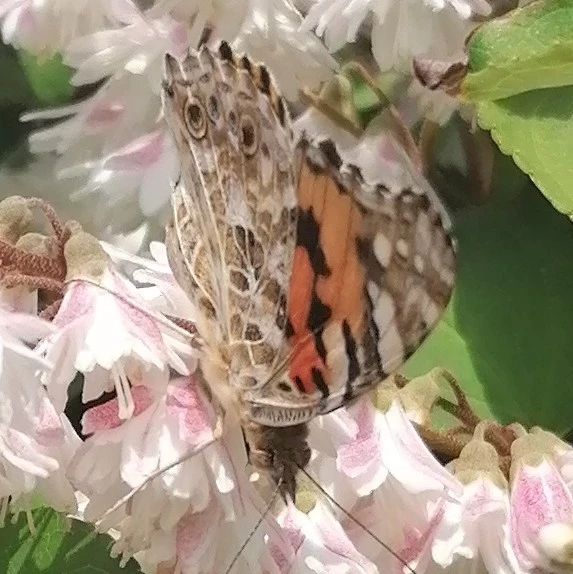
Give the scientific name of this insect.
Vanessa cardui
